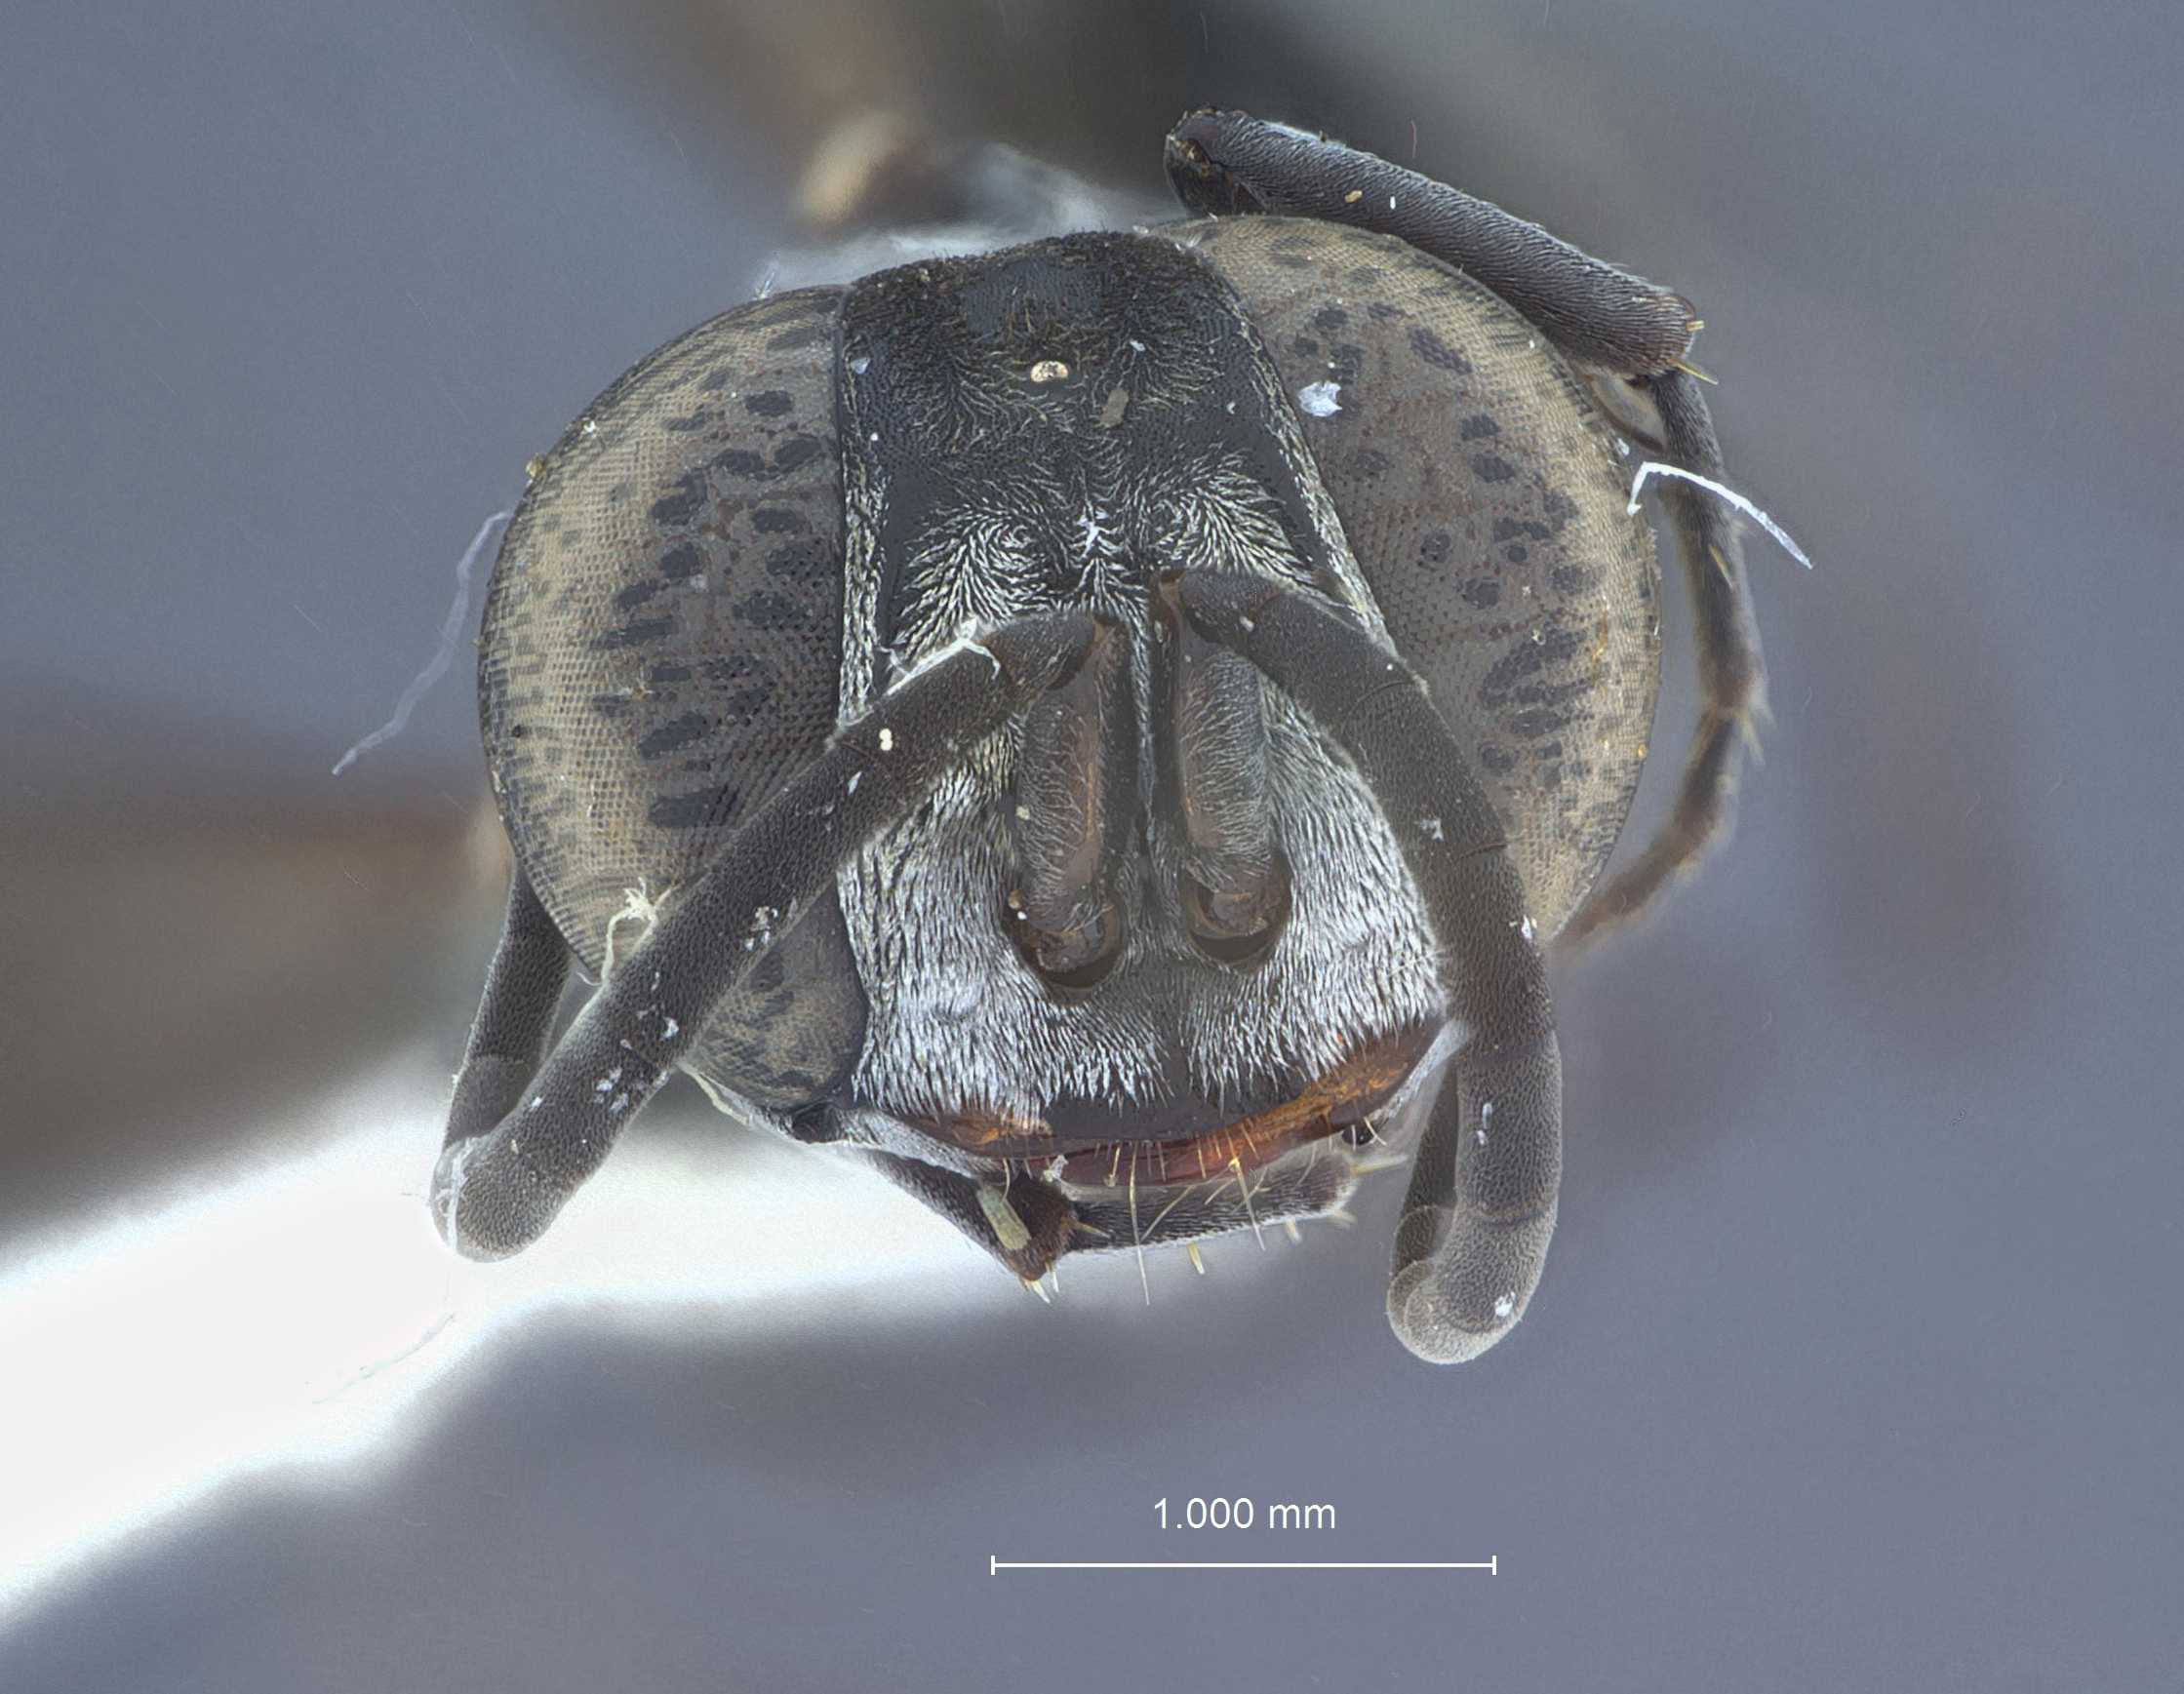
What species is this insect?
Liris sophiae
